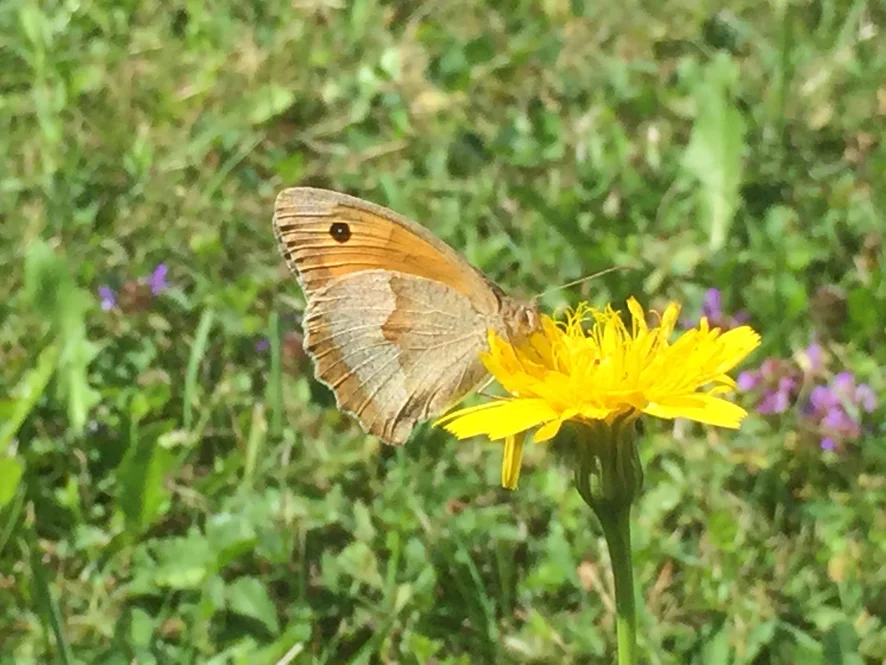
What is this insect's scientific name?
Maniola jurtina
